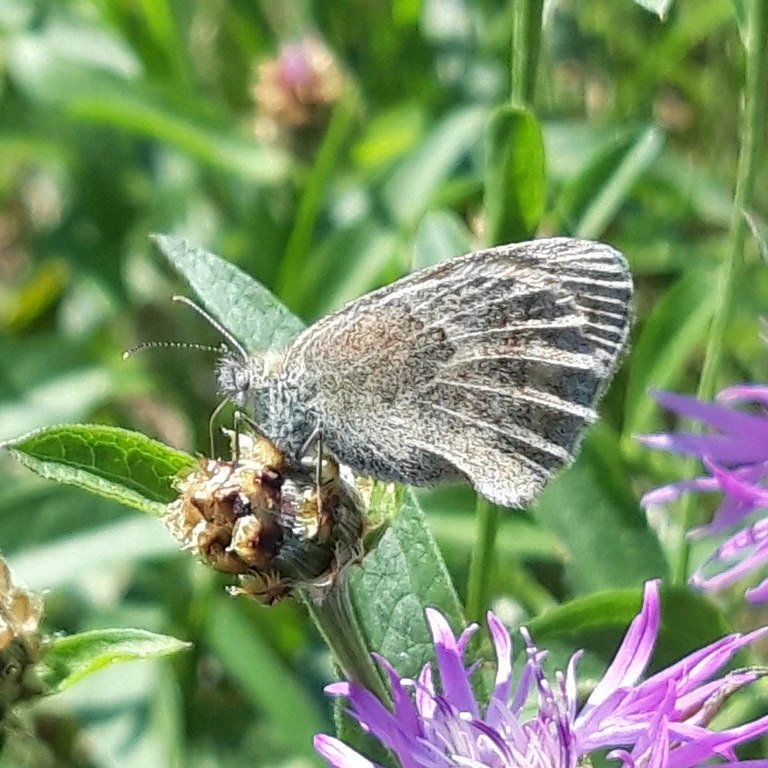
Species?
Coenonympha pamphilus
